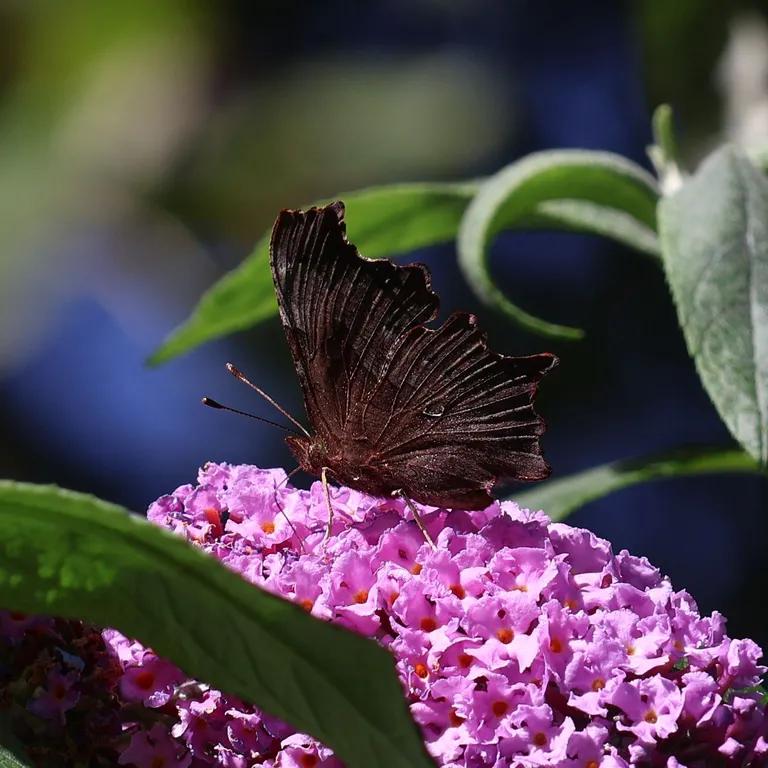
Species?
Polygonia c-album
